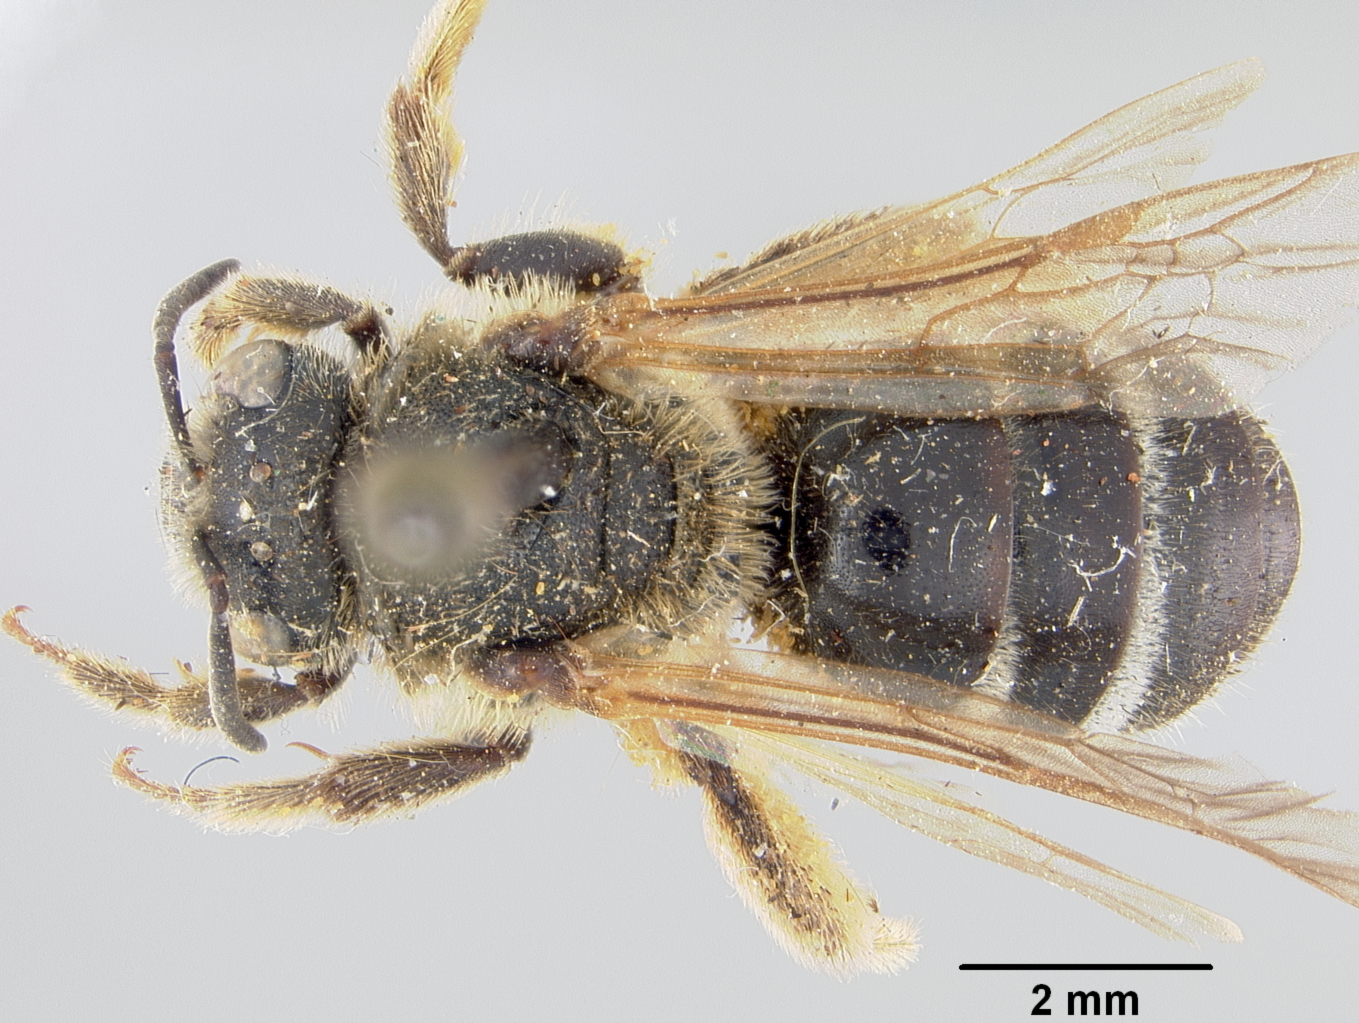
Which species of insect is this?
Halictus craterus
